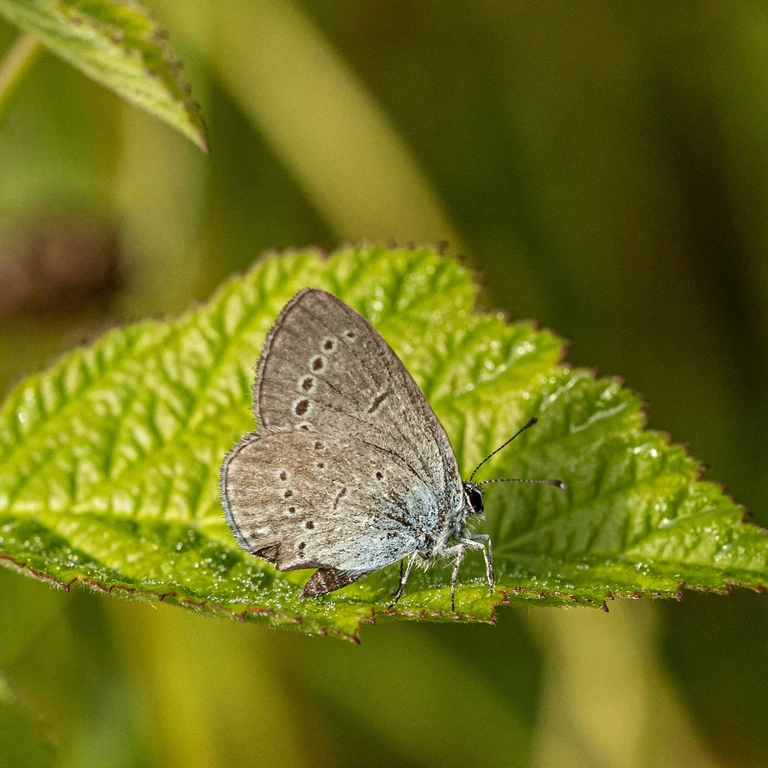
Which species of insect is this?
Glaucopsyche alexis
